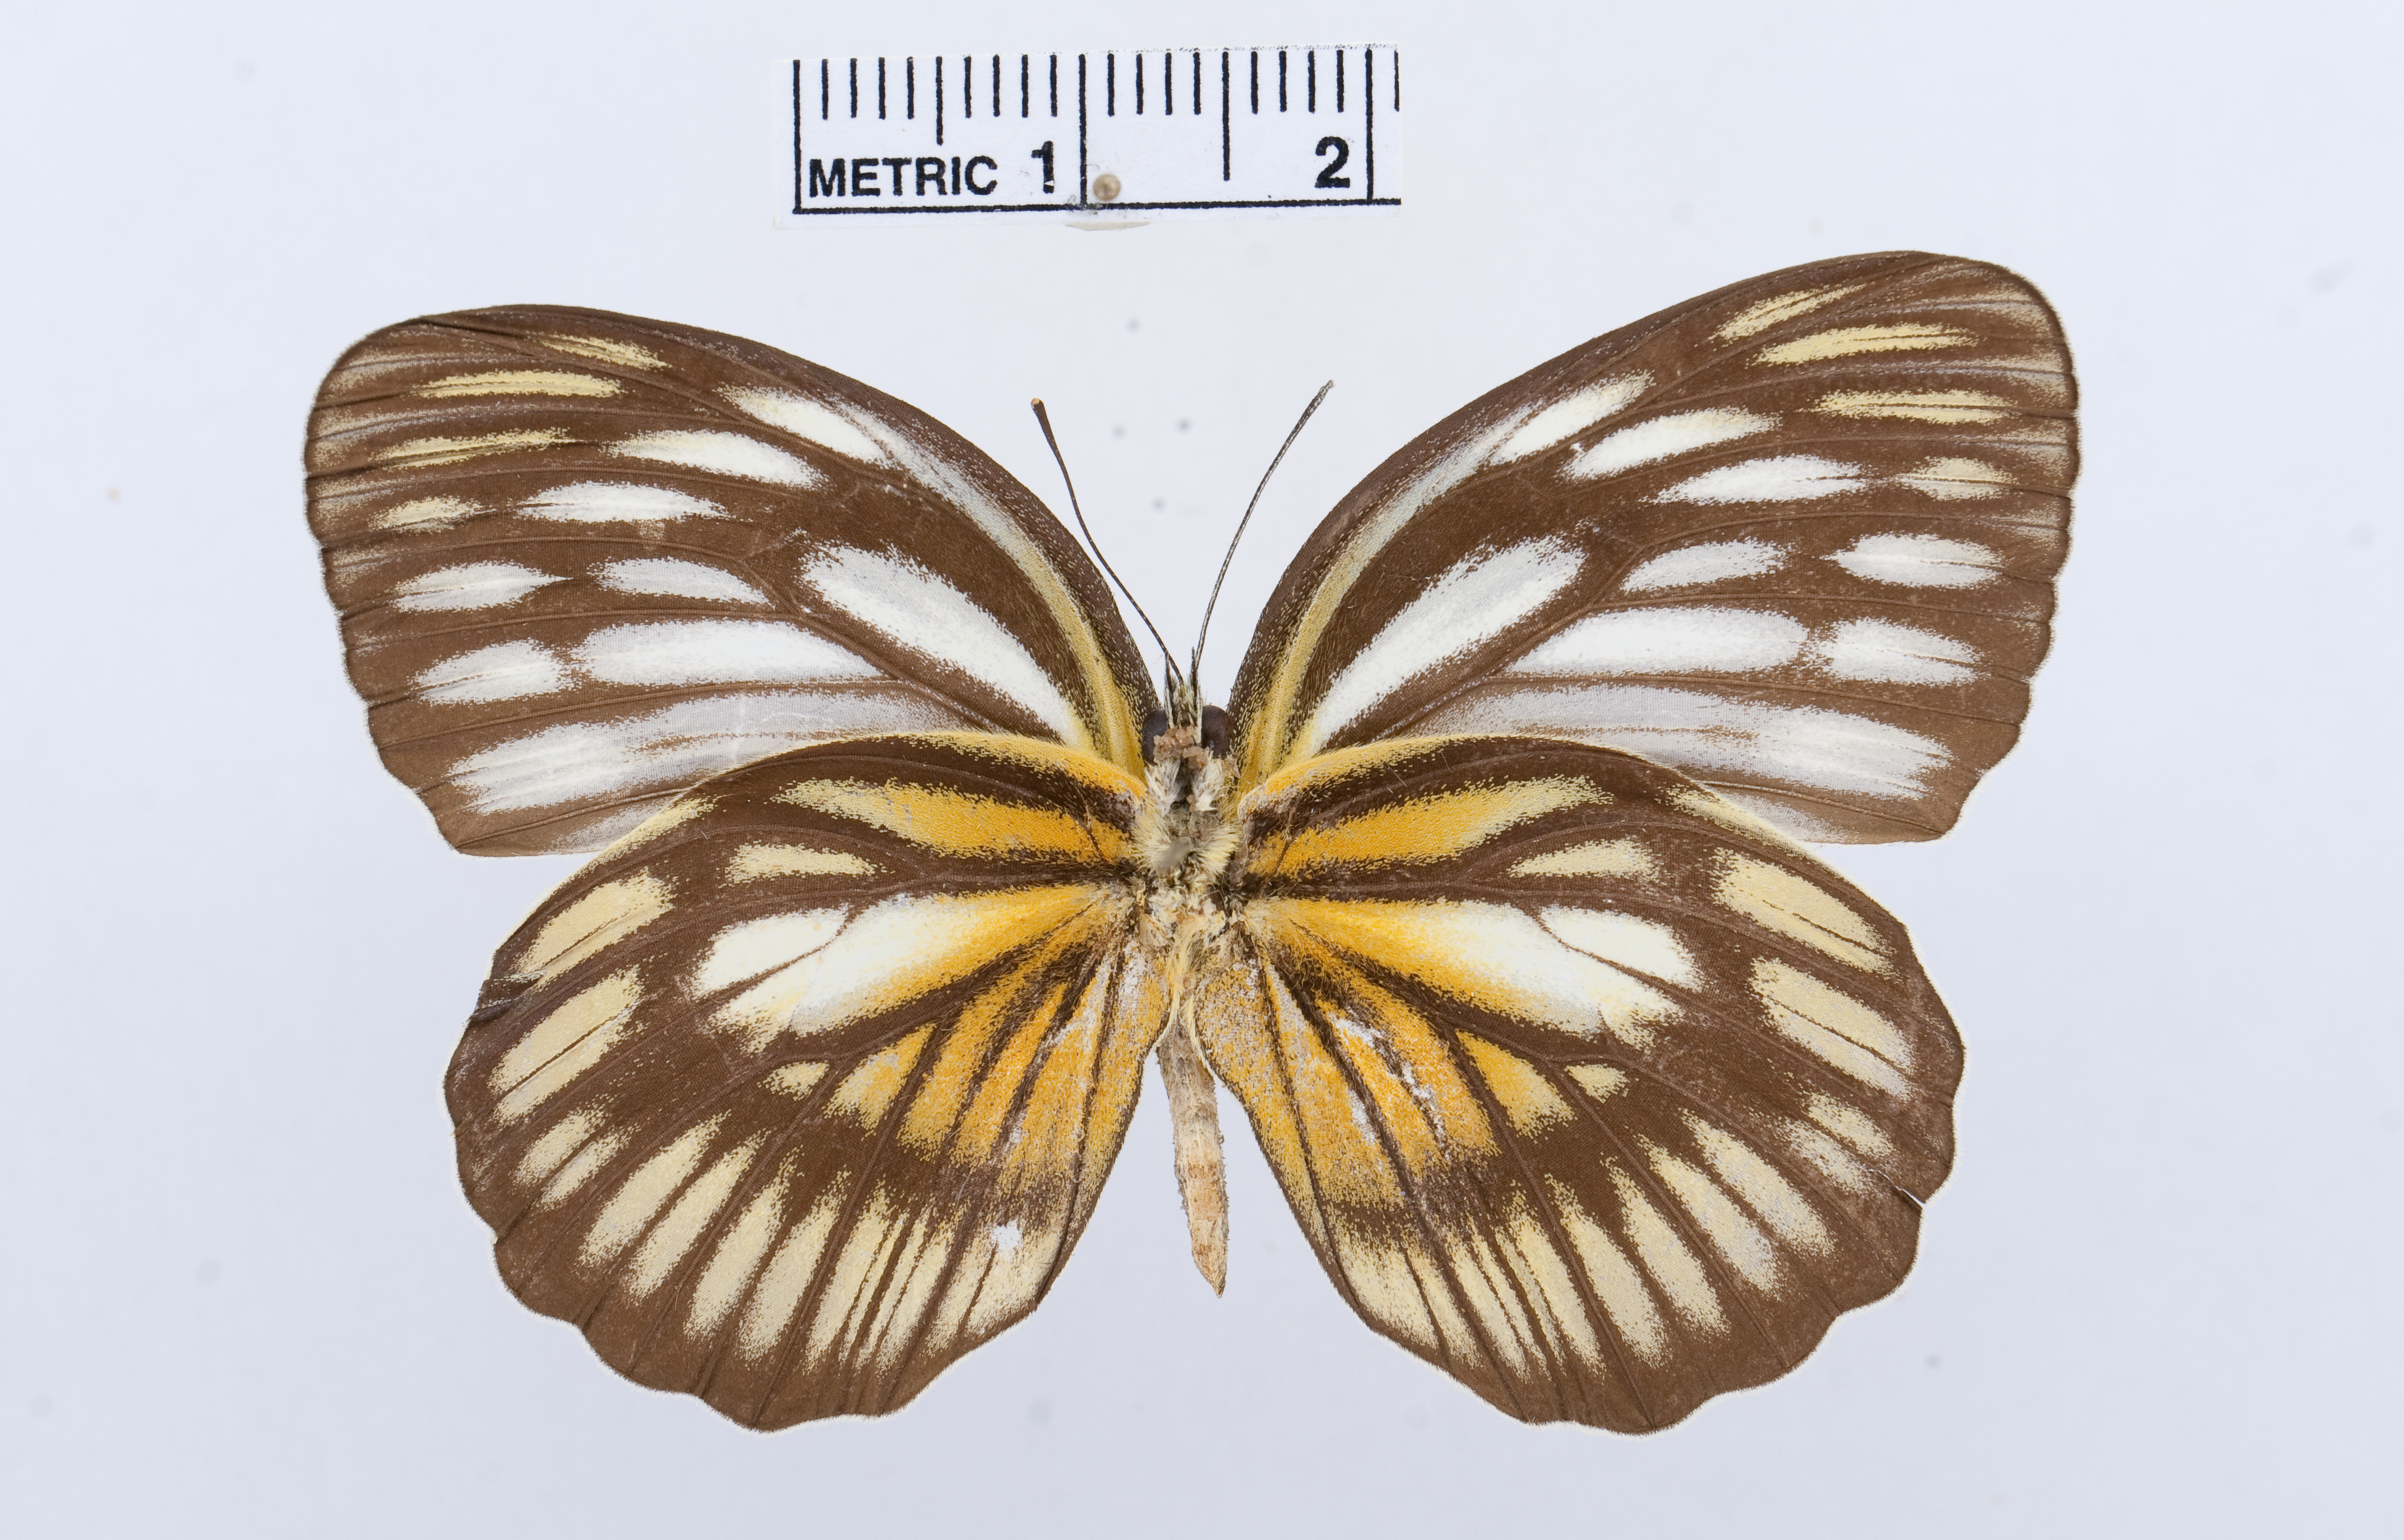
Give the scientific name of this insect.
Cepora eperia
